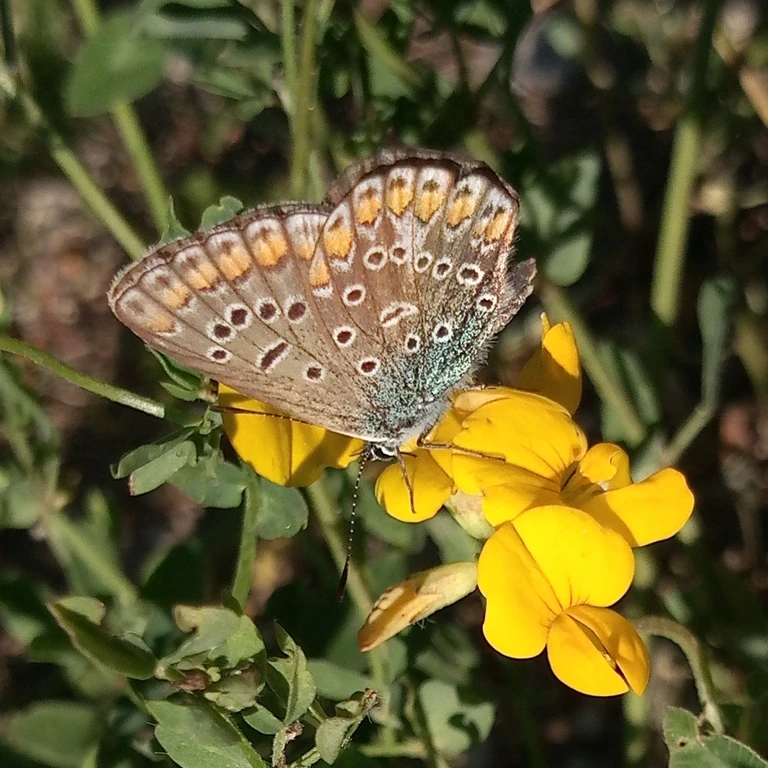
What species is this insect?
Polyommatus icarus
